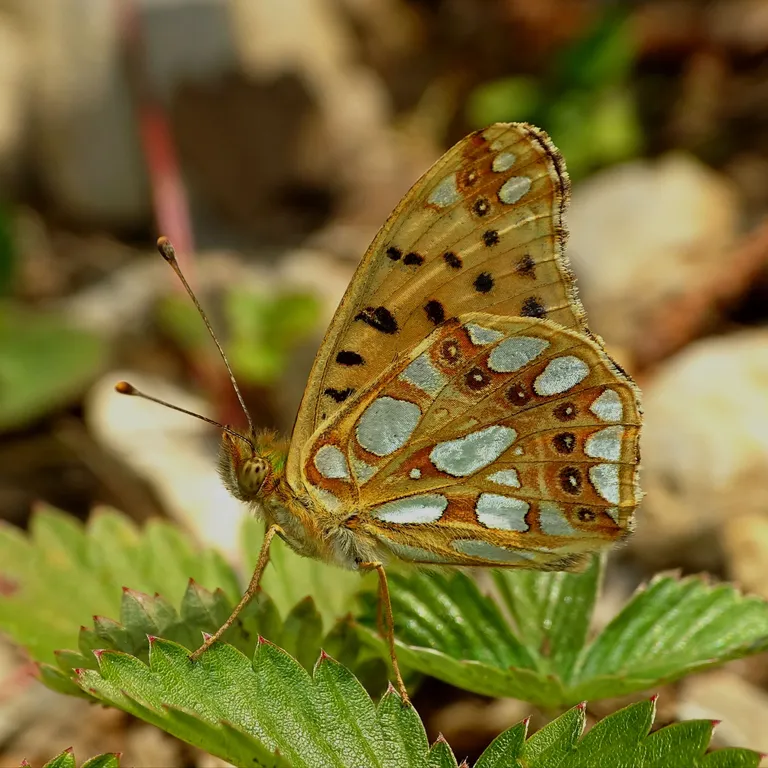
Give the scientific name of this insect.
Issoria lathonia
